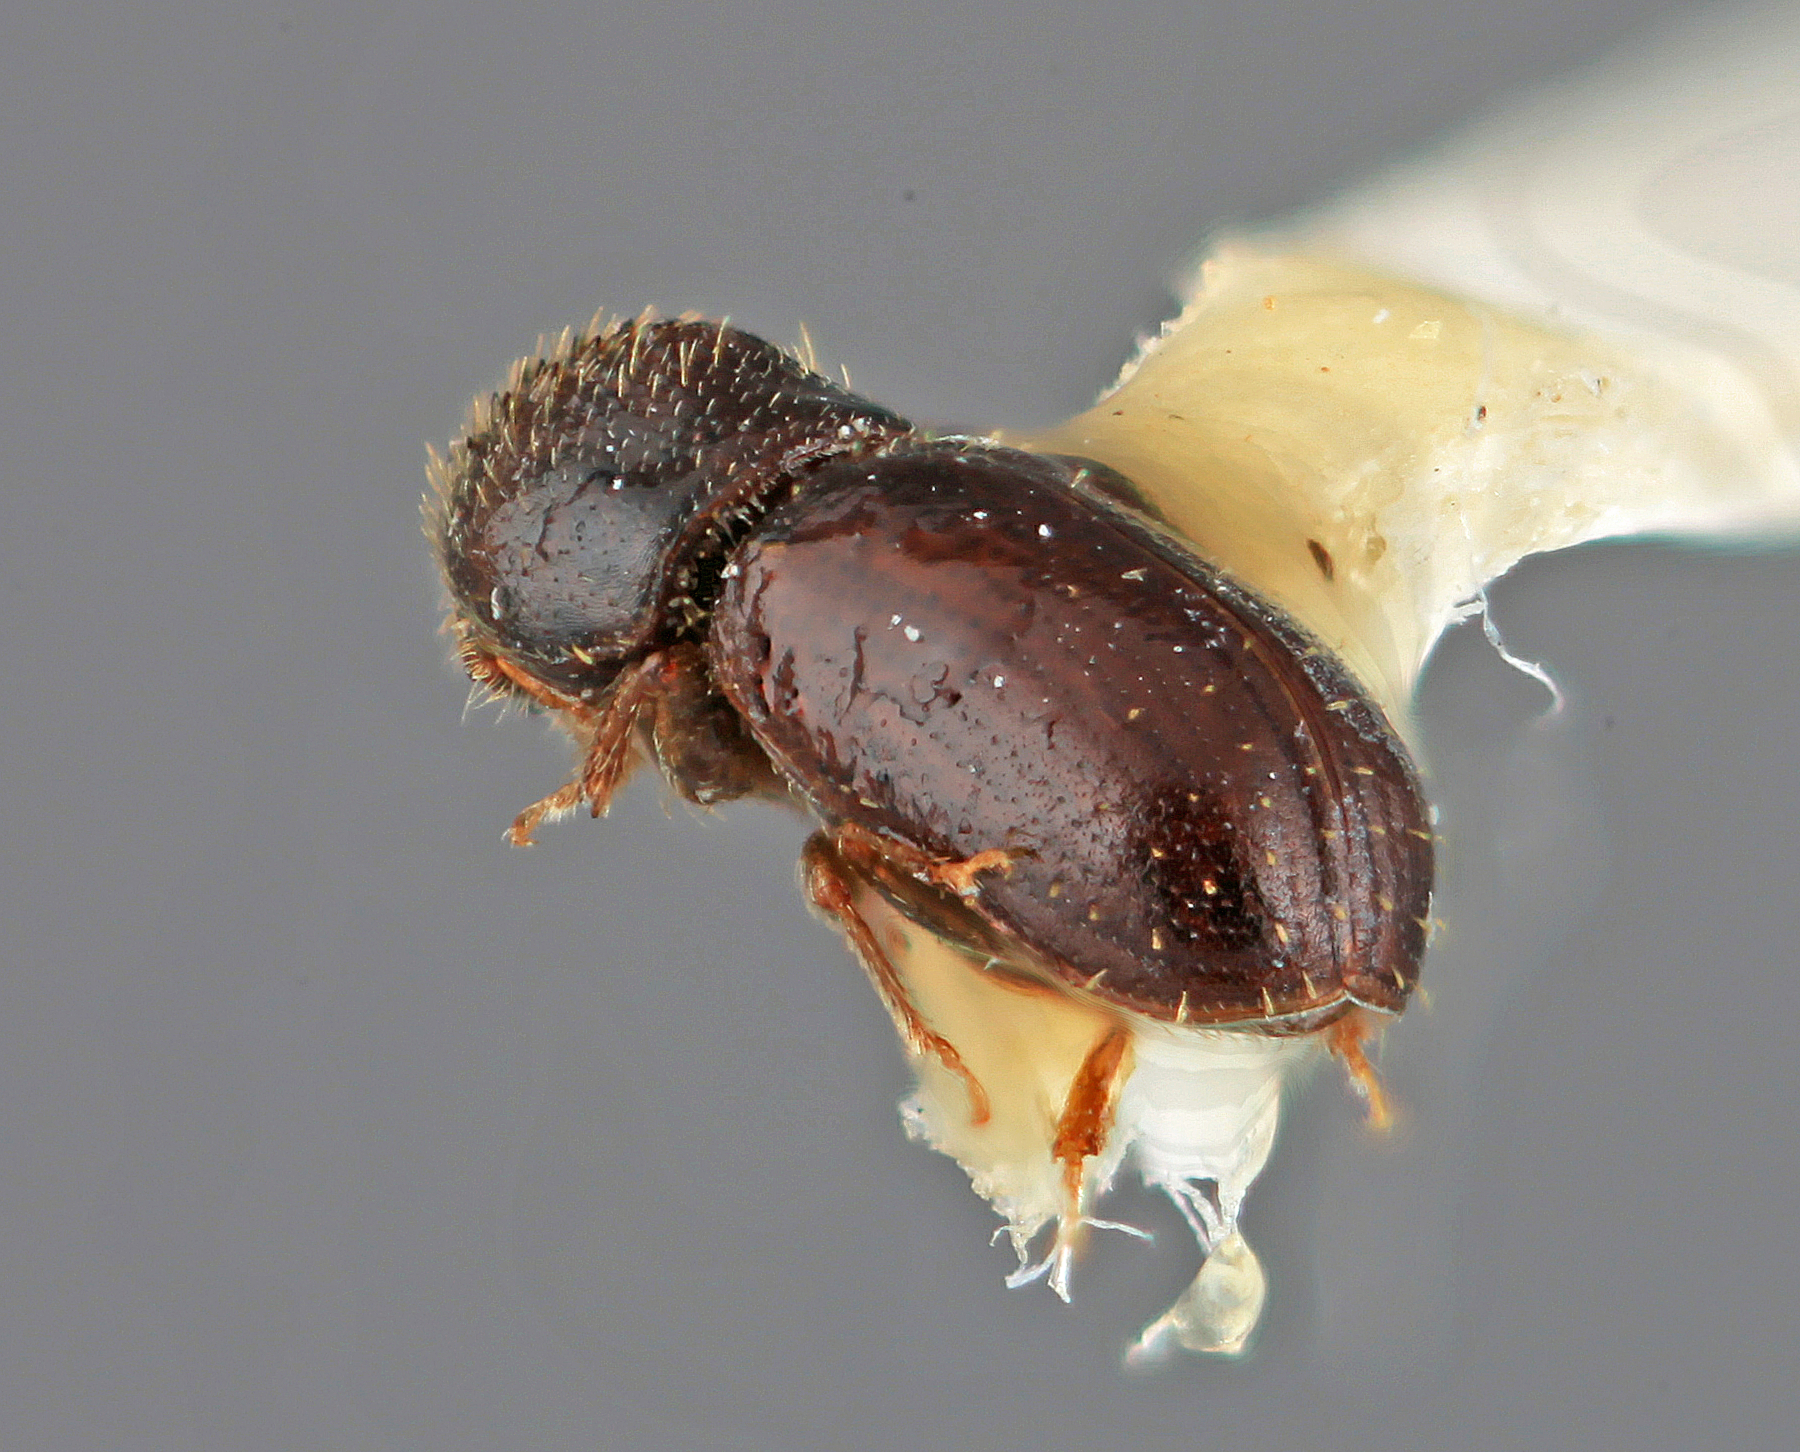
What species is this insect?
Araptus playonensis
